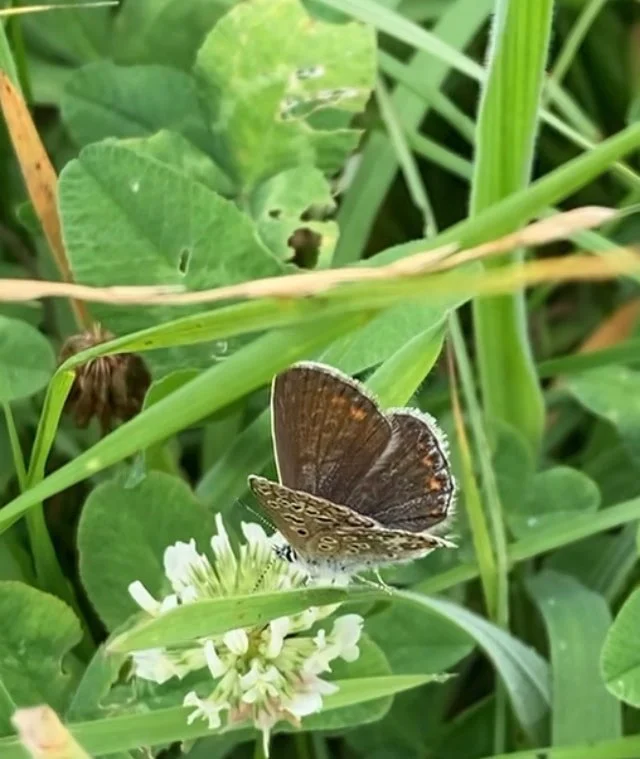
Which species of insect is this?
Polyommatus icarus
